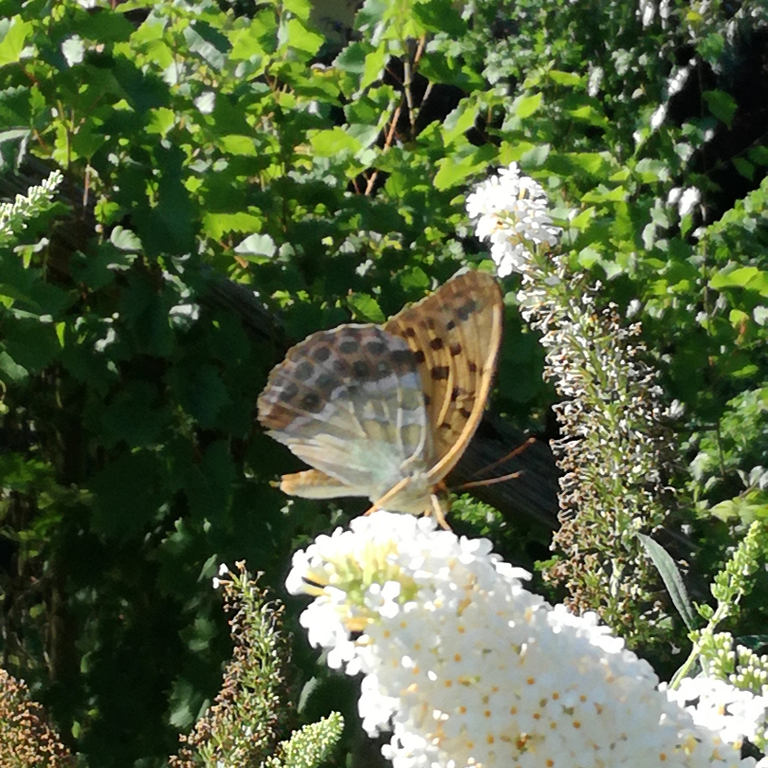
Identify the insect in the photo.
Argynnis paphia
